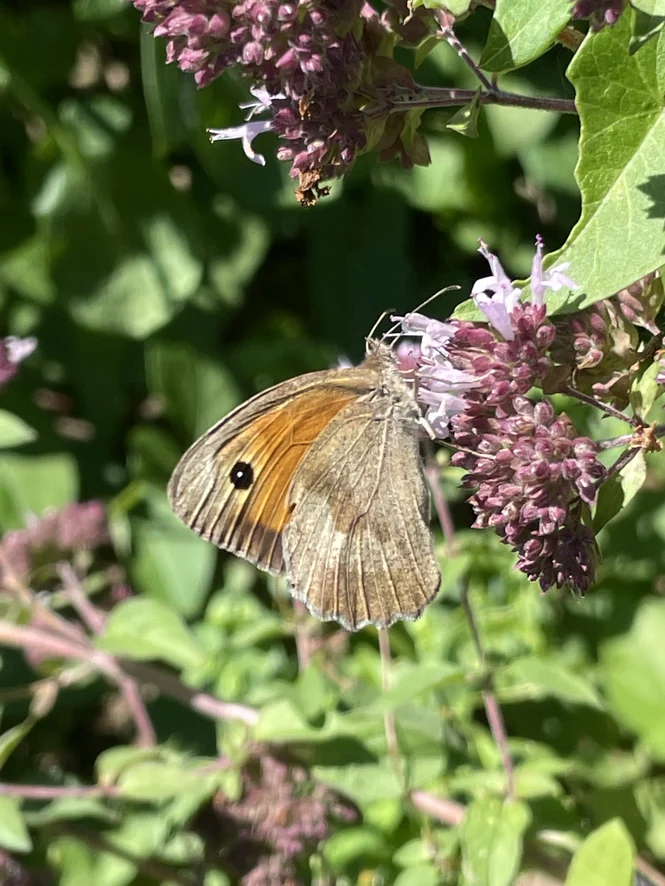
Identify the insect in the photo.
Maniola jurtina
